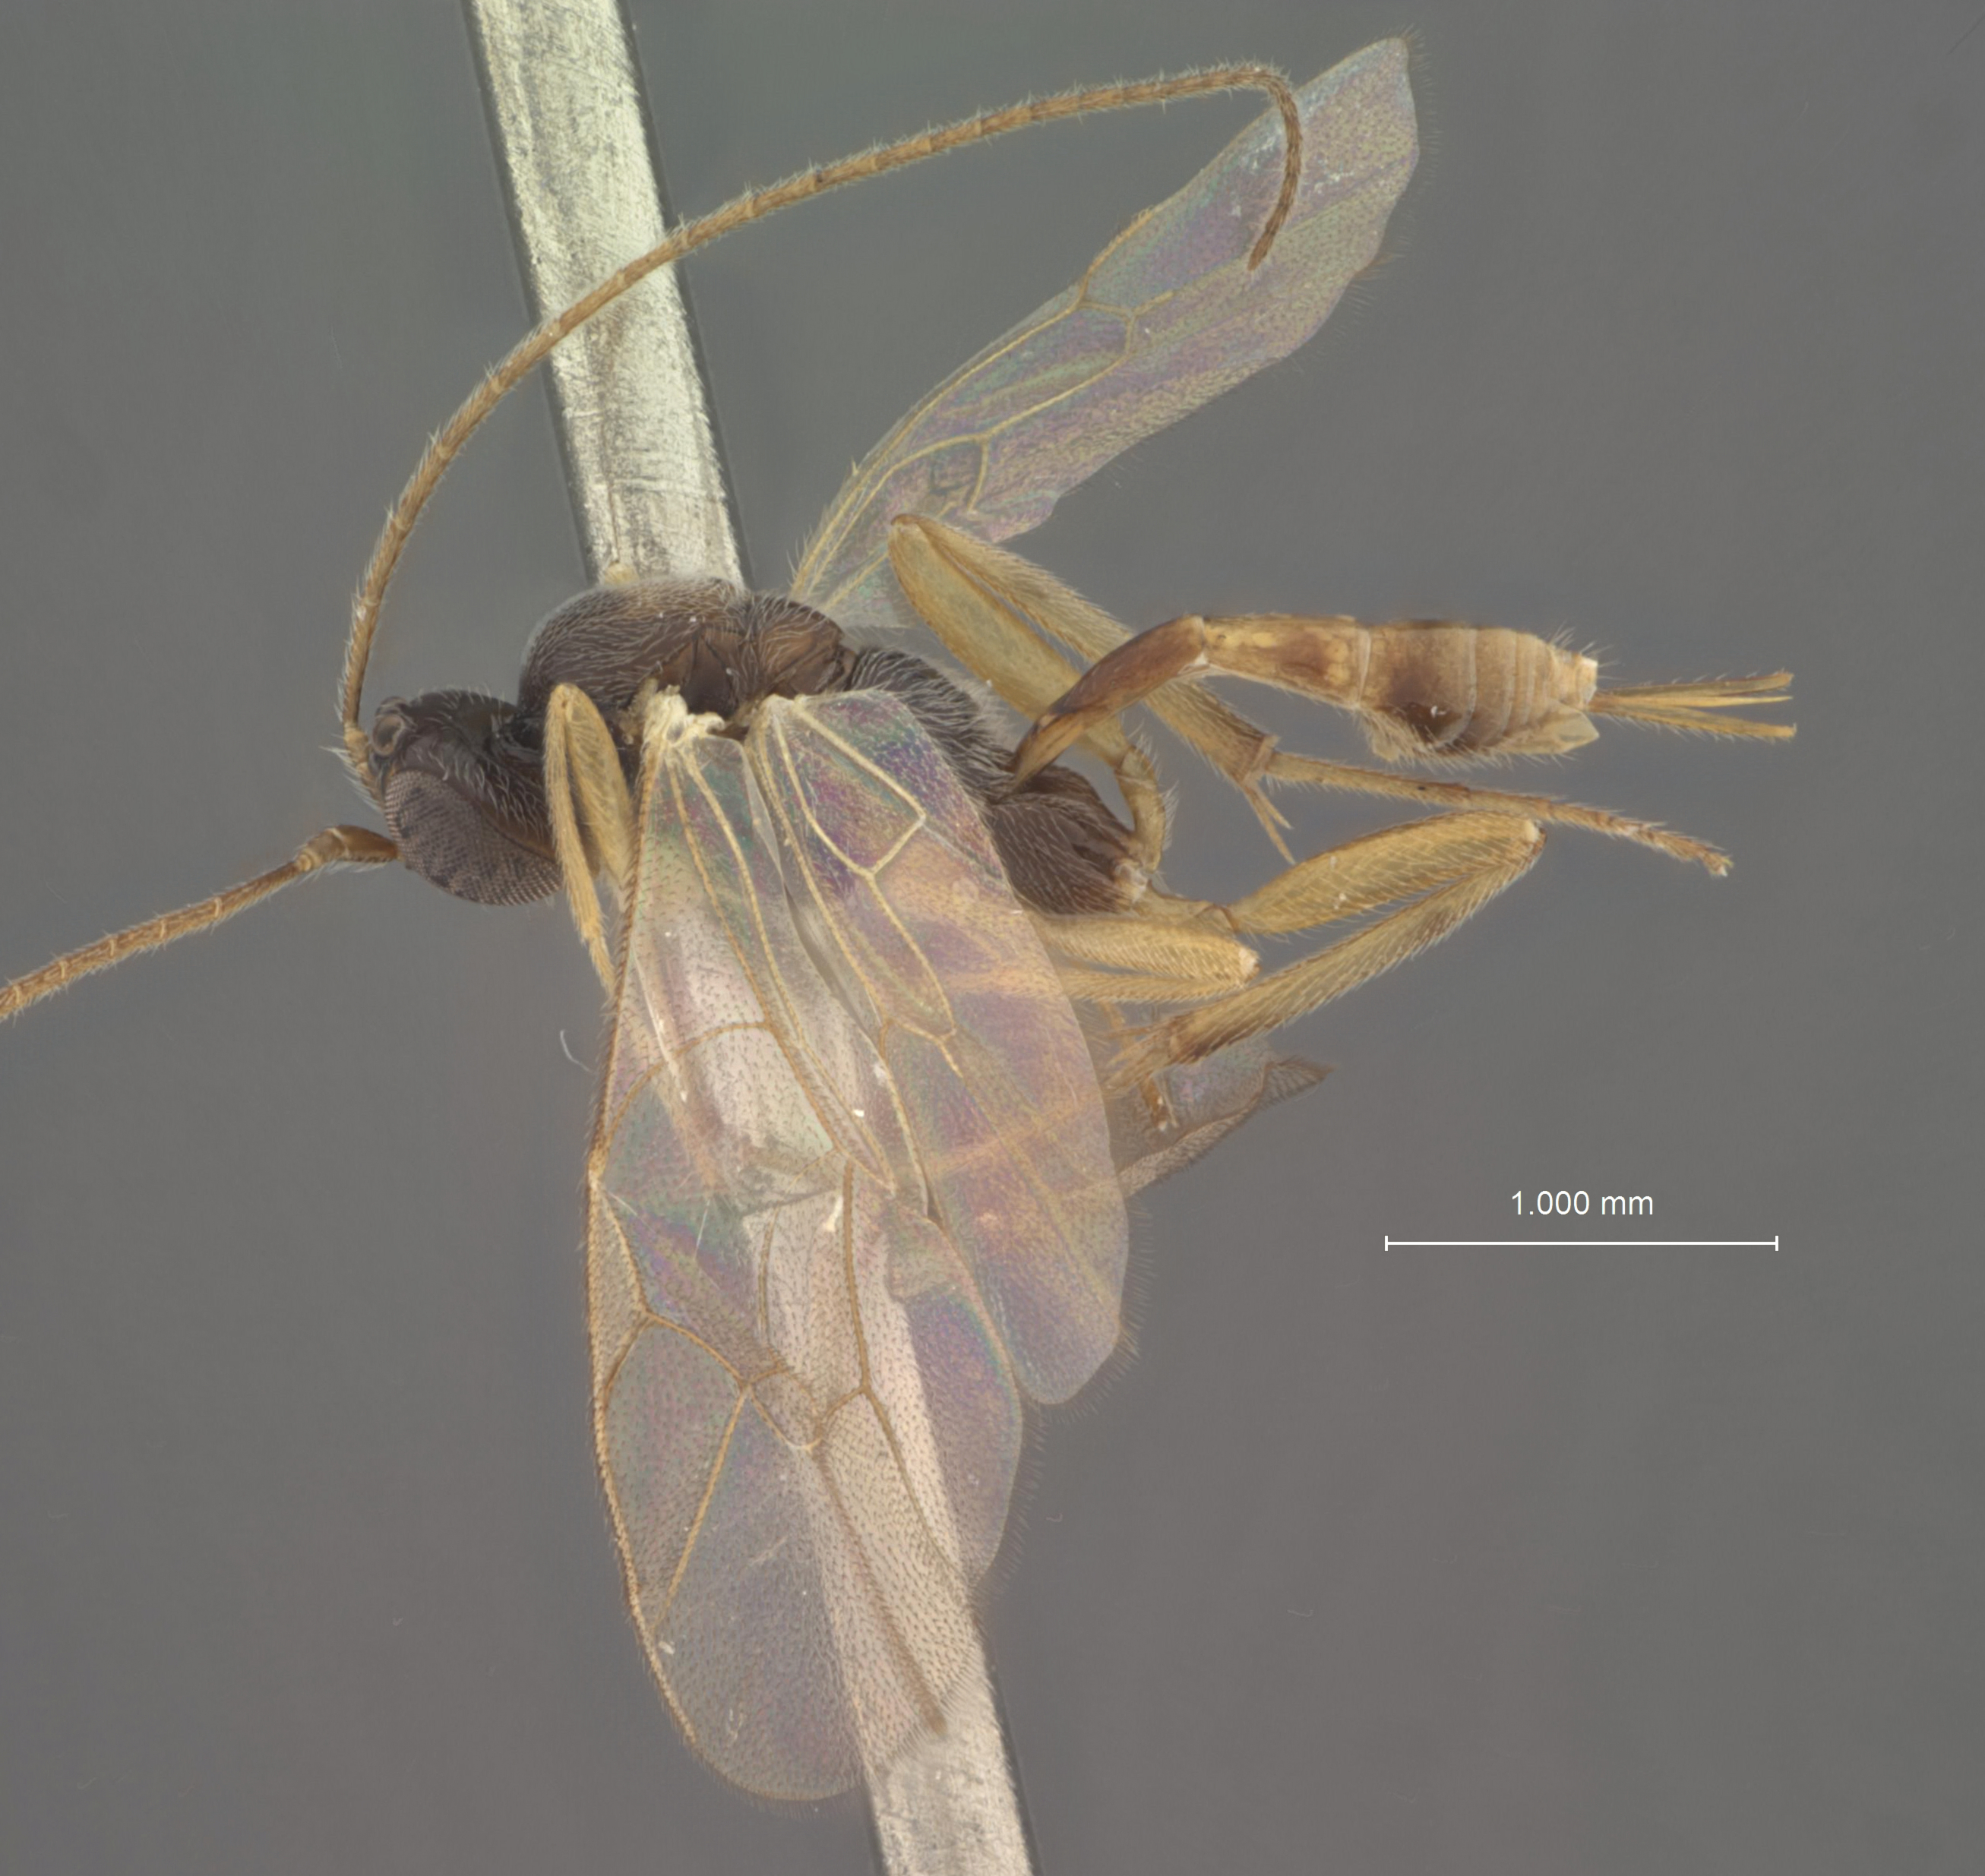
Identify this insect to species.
Mesochorus furvus
